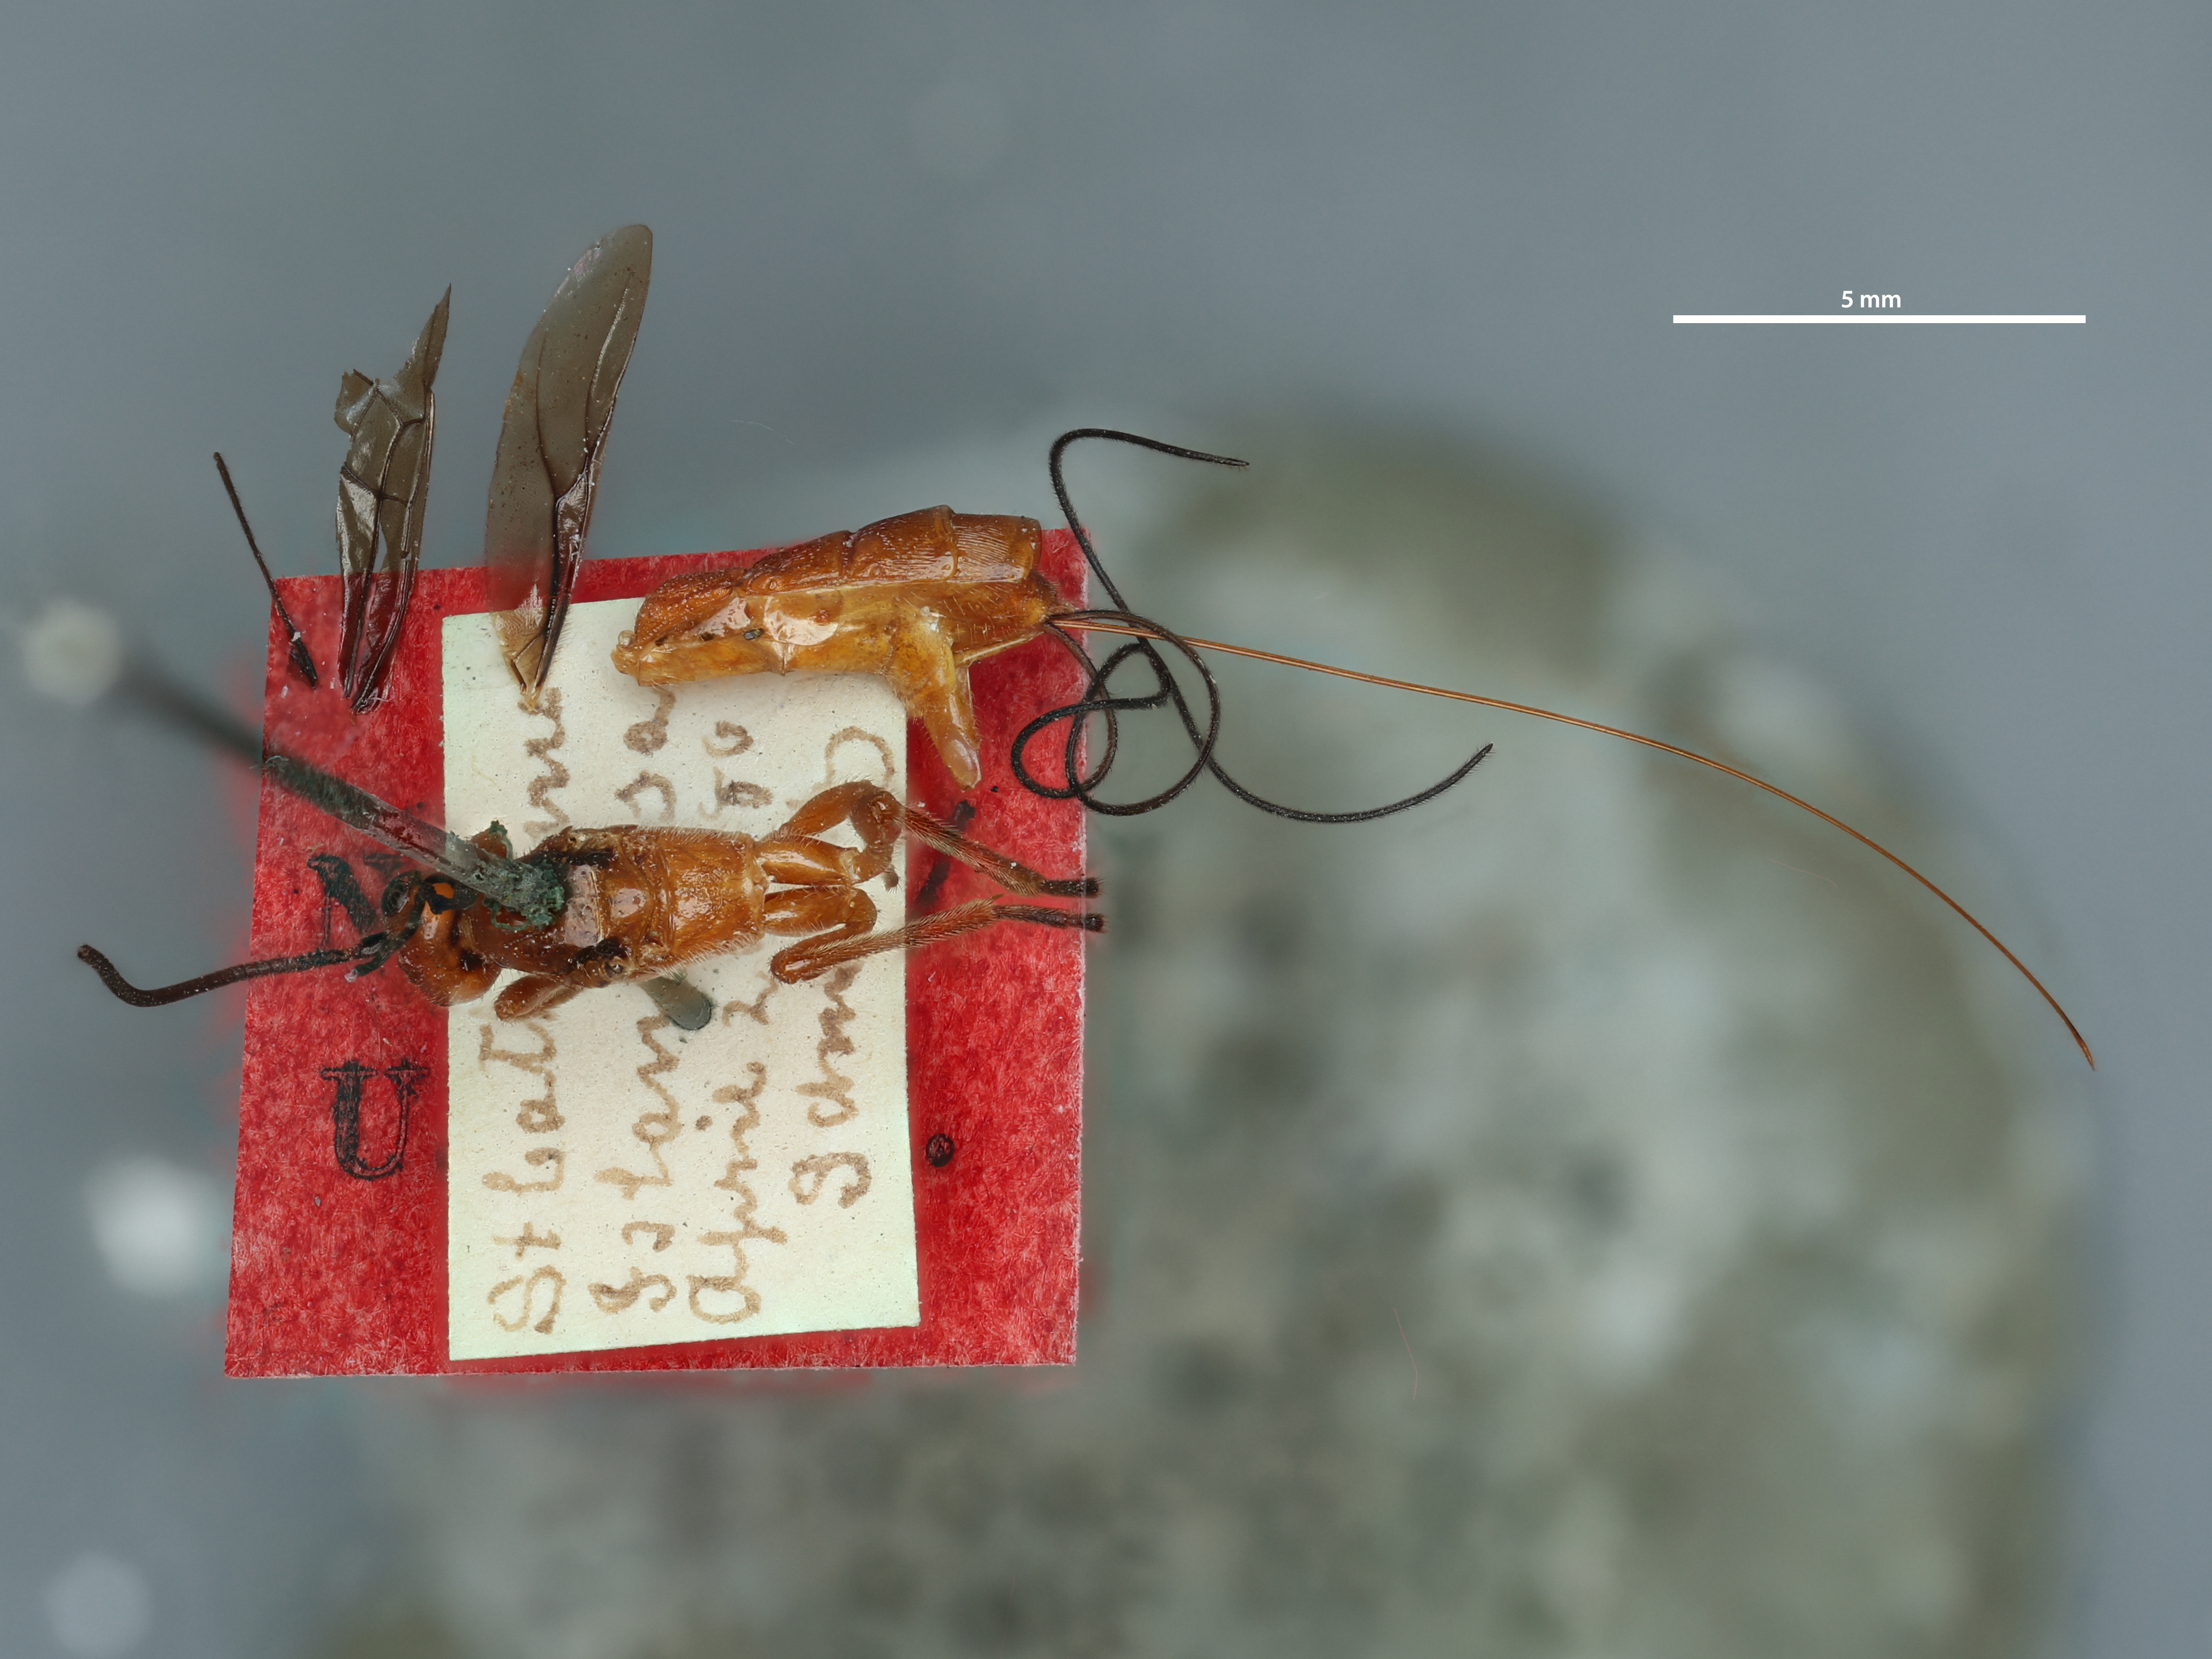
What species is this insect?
Bracon schwarzii
